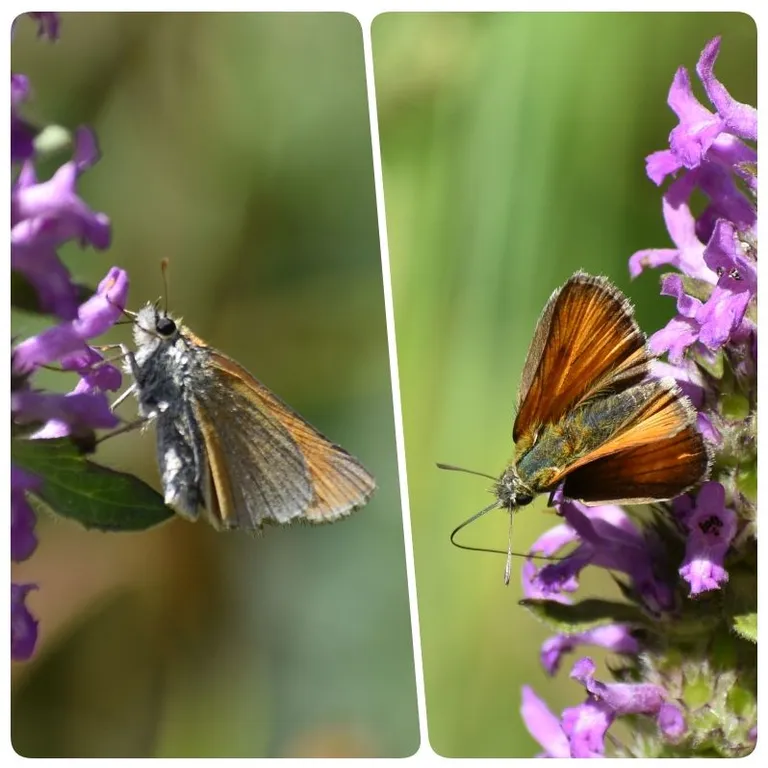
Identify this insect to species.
Thymelicus sylvestris
